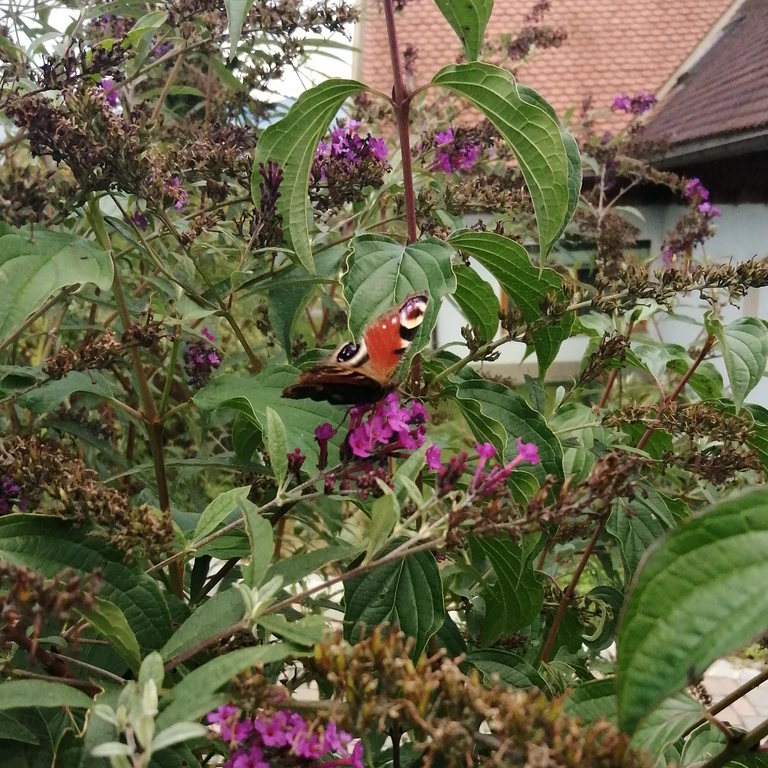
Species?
Aglais io
